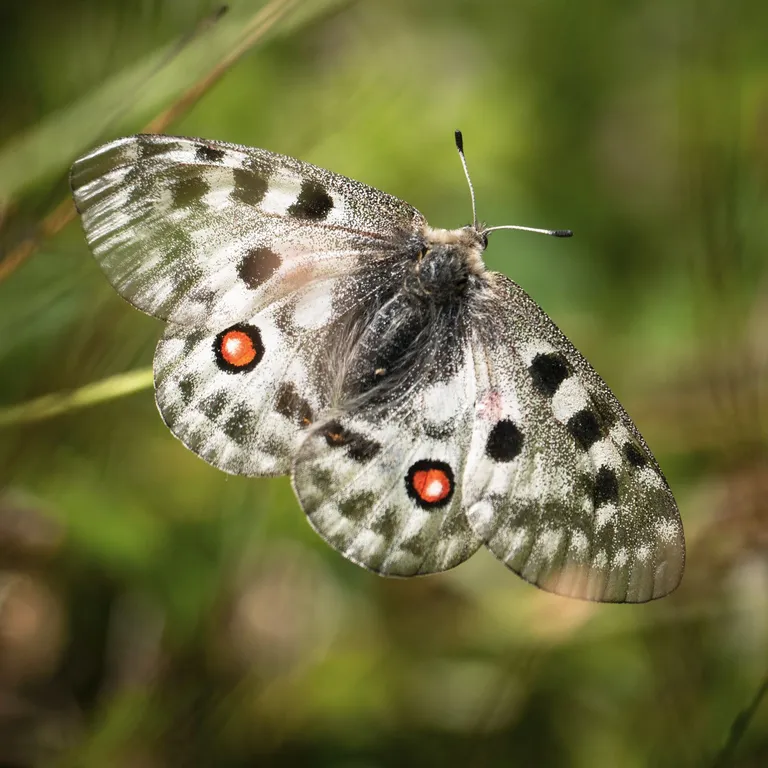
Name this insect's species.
Parnassius apollo
